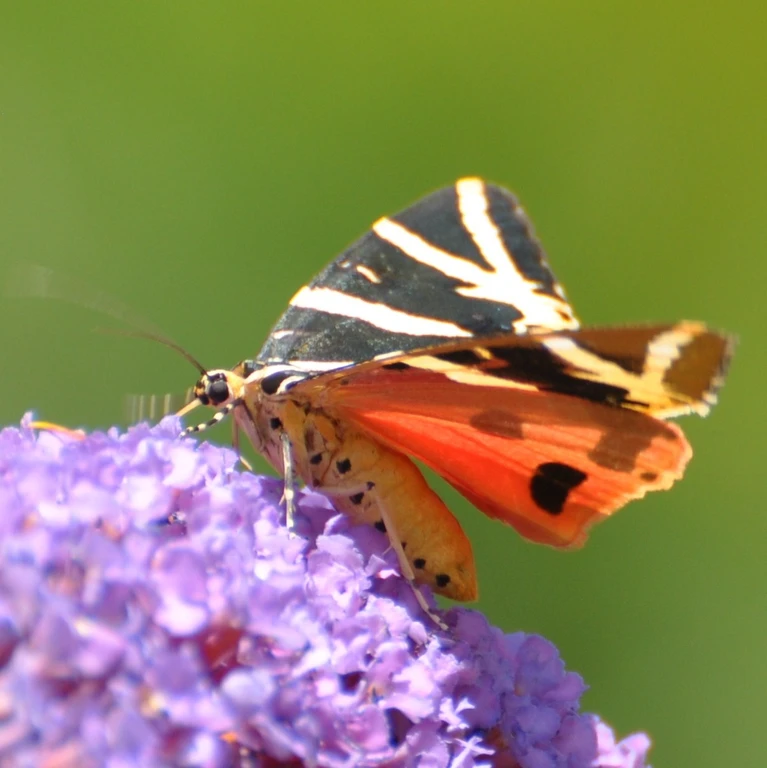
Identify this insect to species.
Euplagia quadripunctaria
